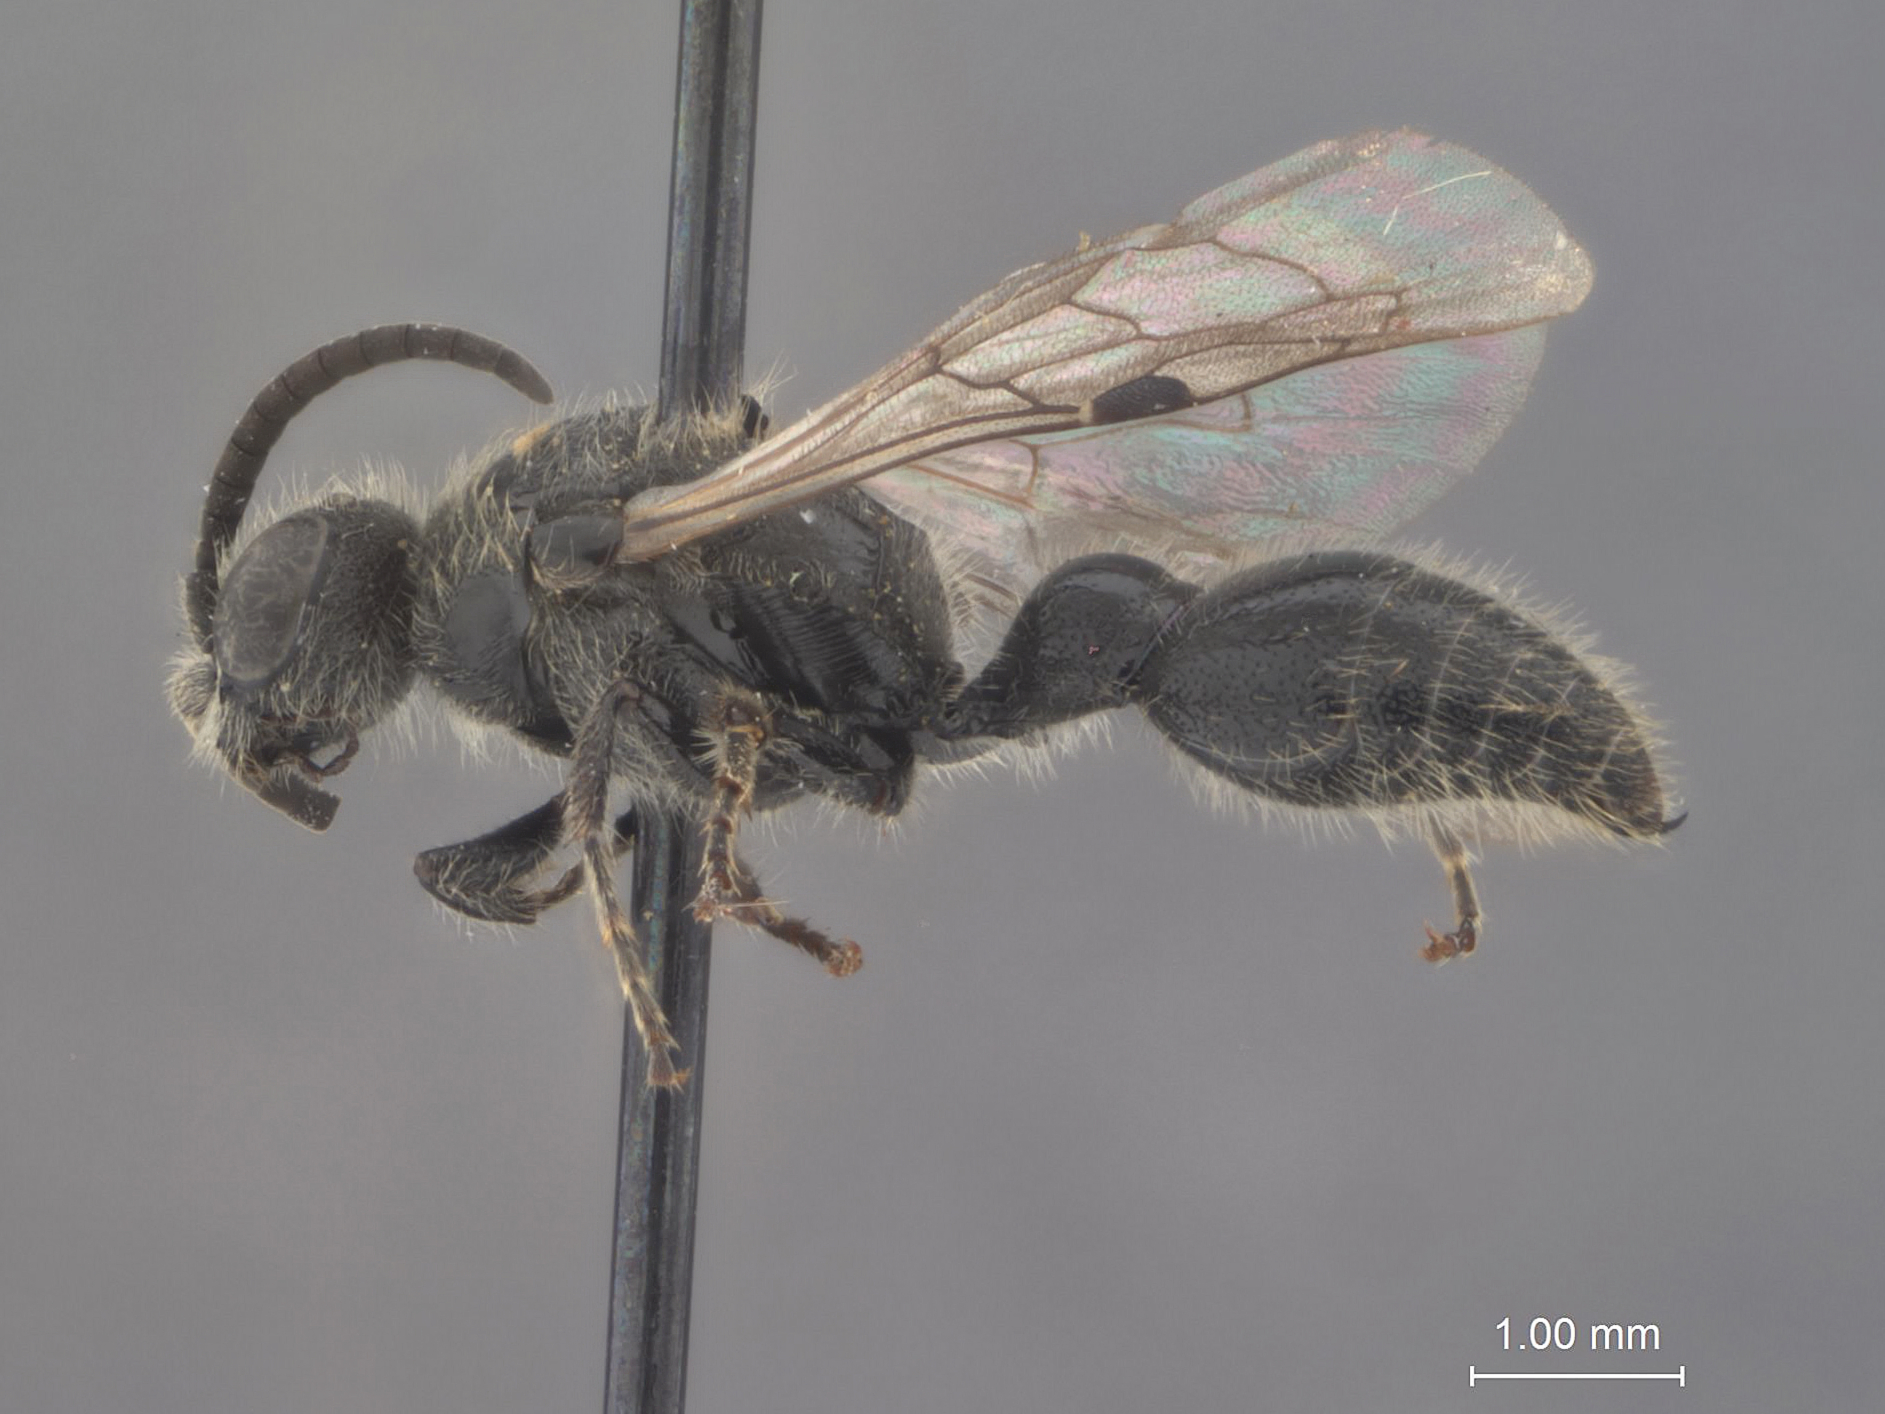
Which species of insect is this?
Tiphia dreisbachi
